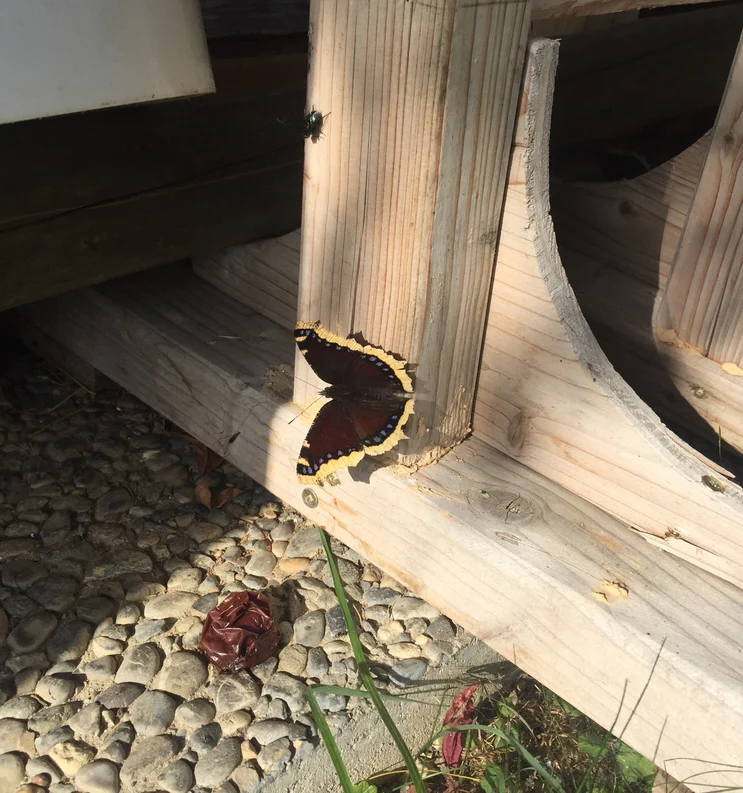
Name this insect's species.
Nymphalis antiopa
